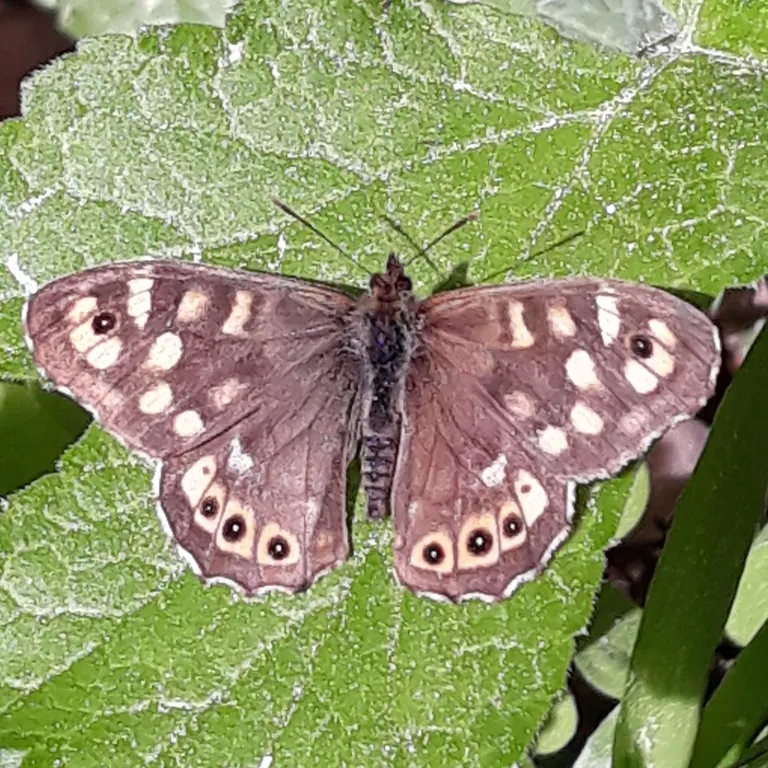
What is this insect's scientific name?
Pararge aegeria
